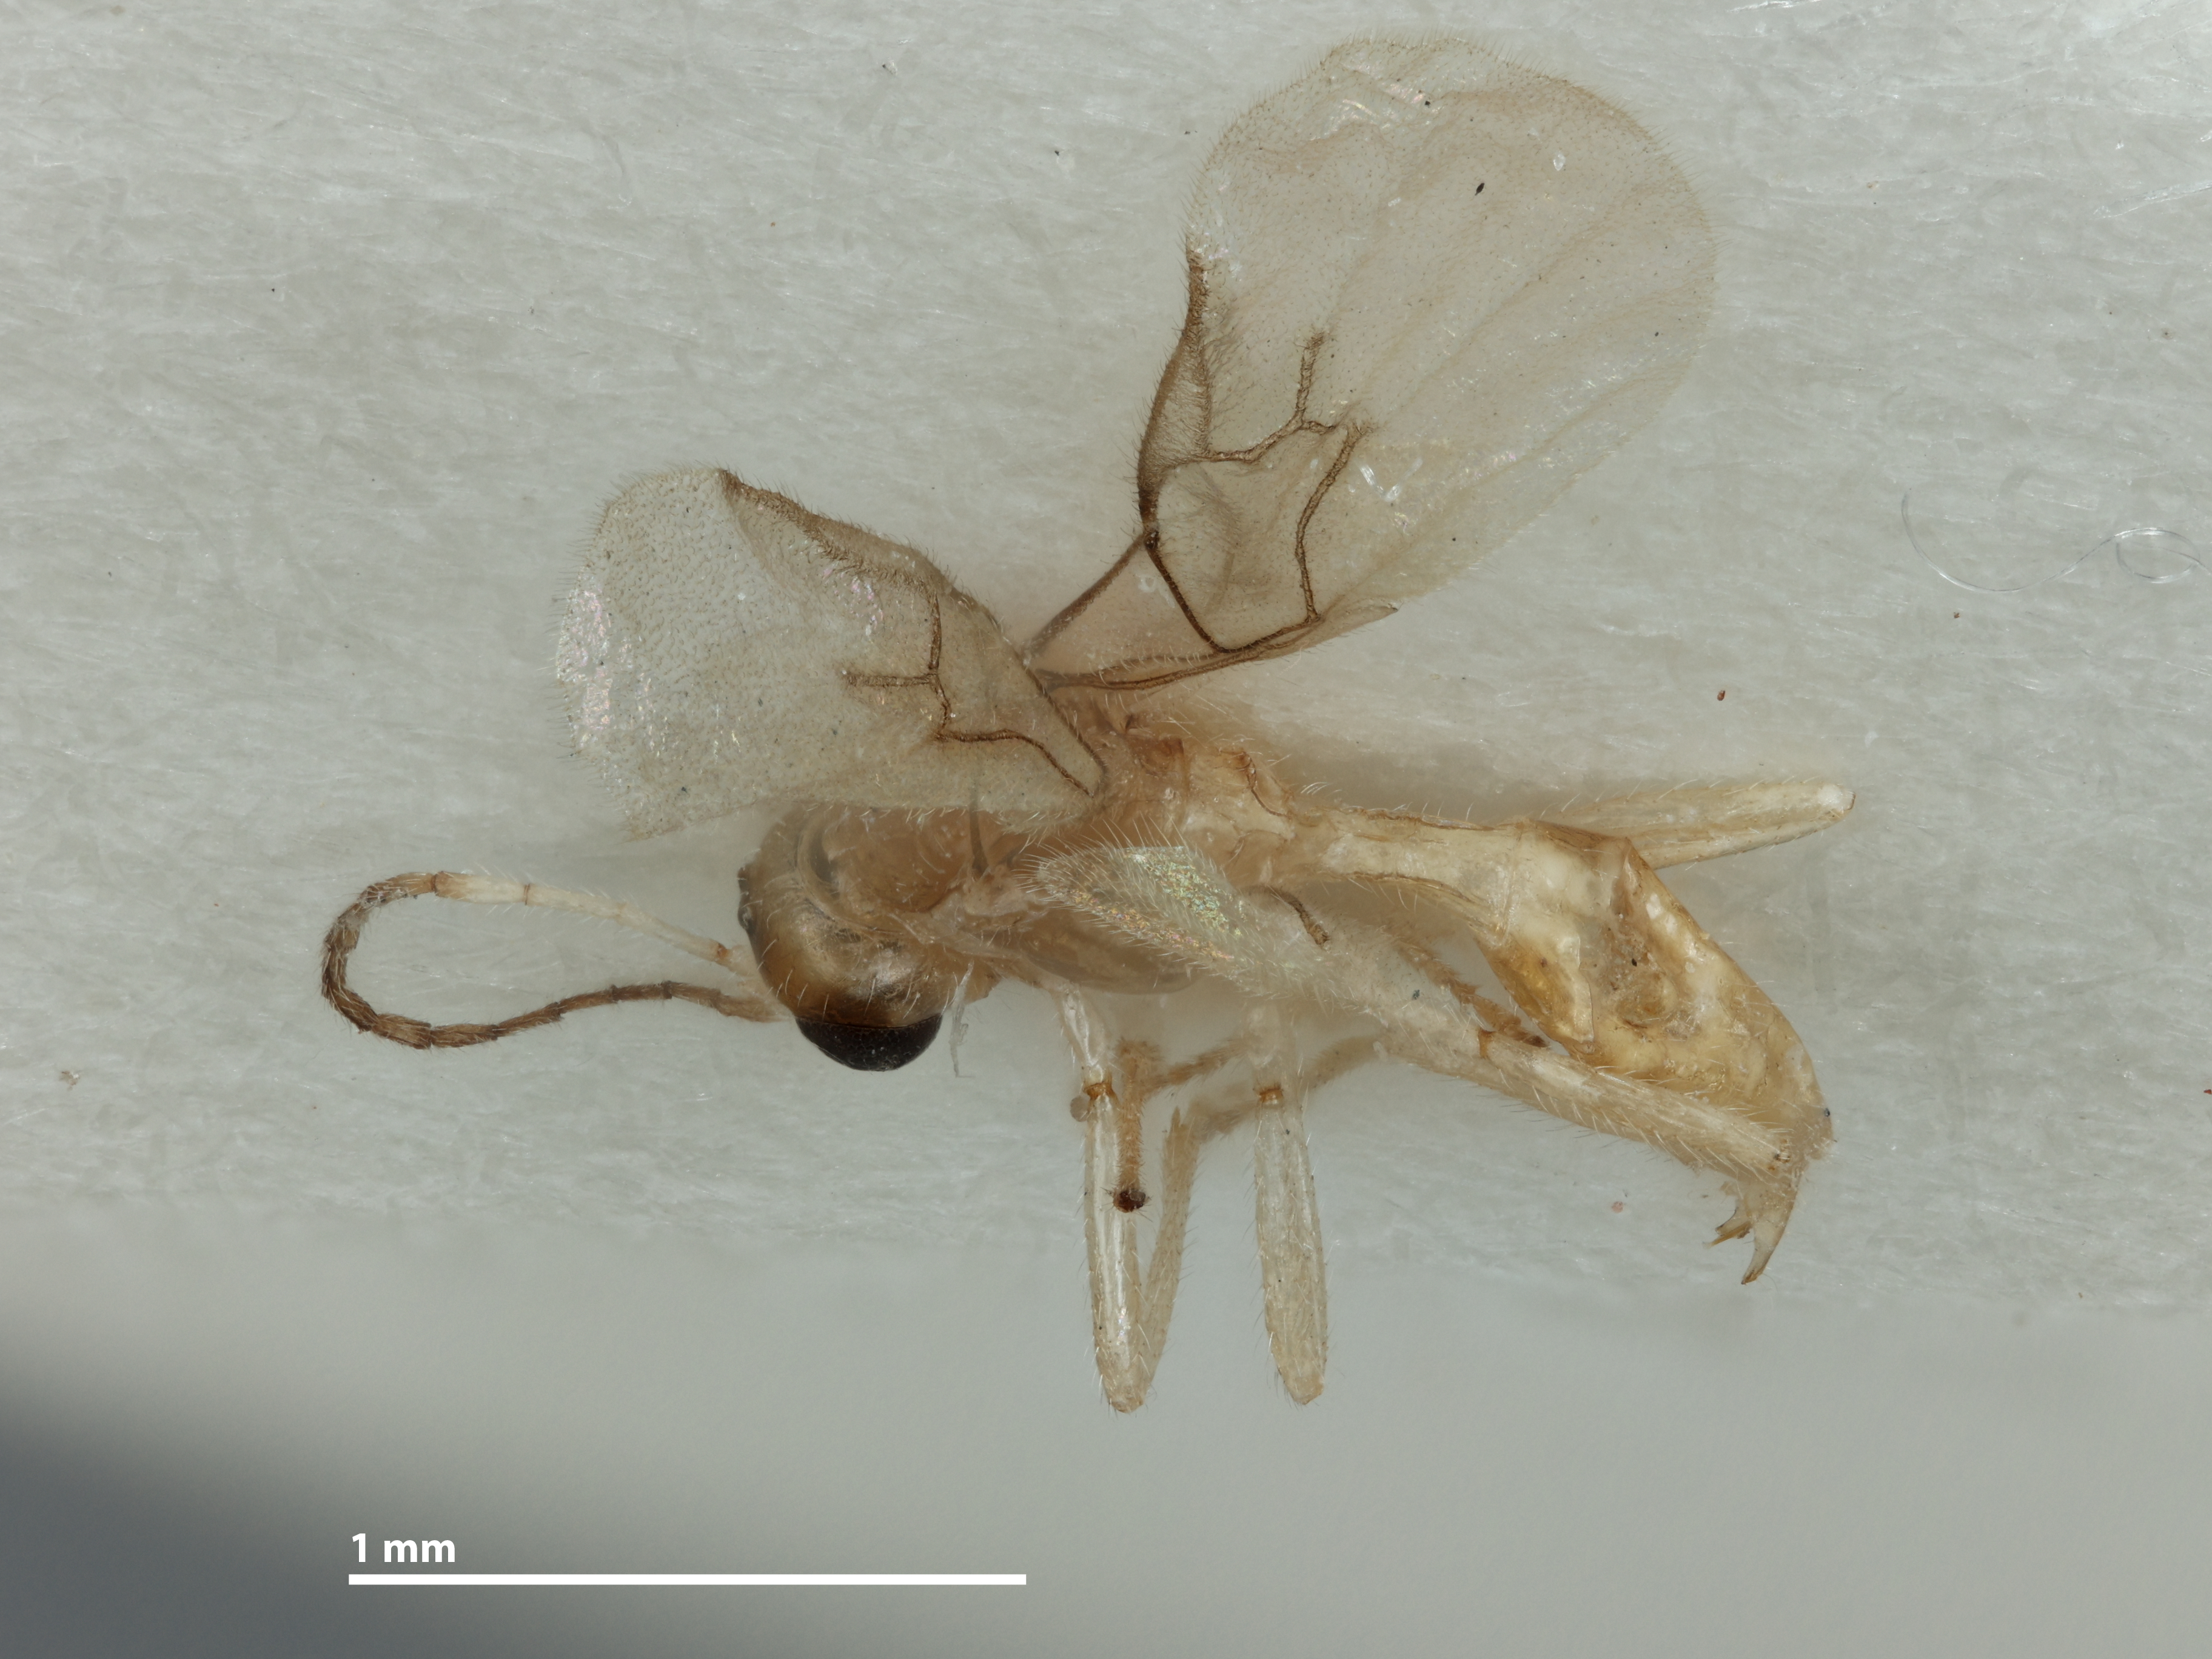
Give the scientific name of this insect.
Monoctonus pacifica
